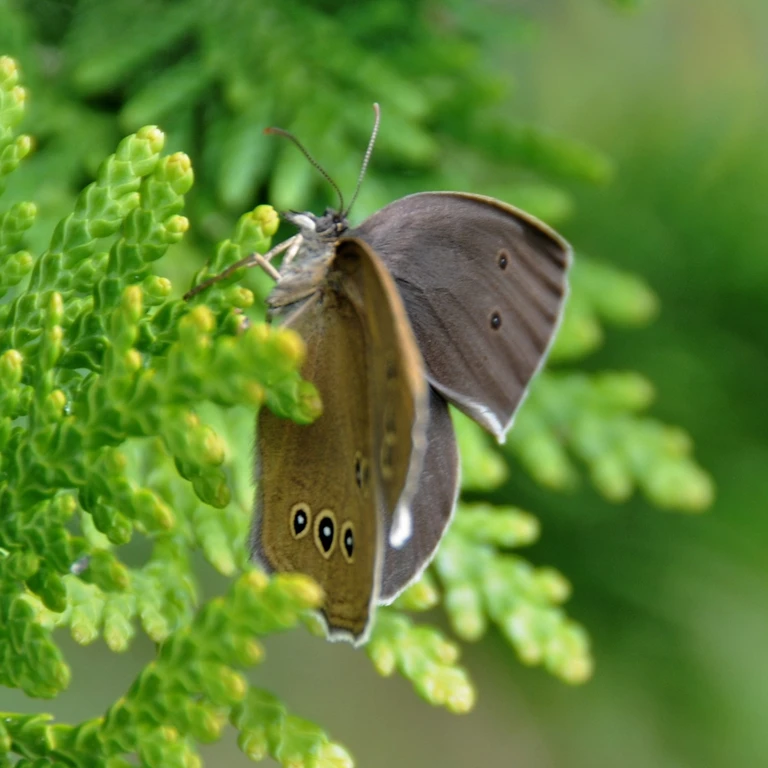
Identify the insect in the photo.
Aphantopus hyperantus
